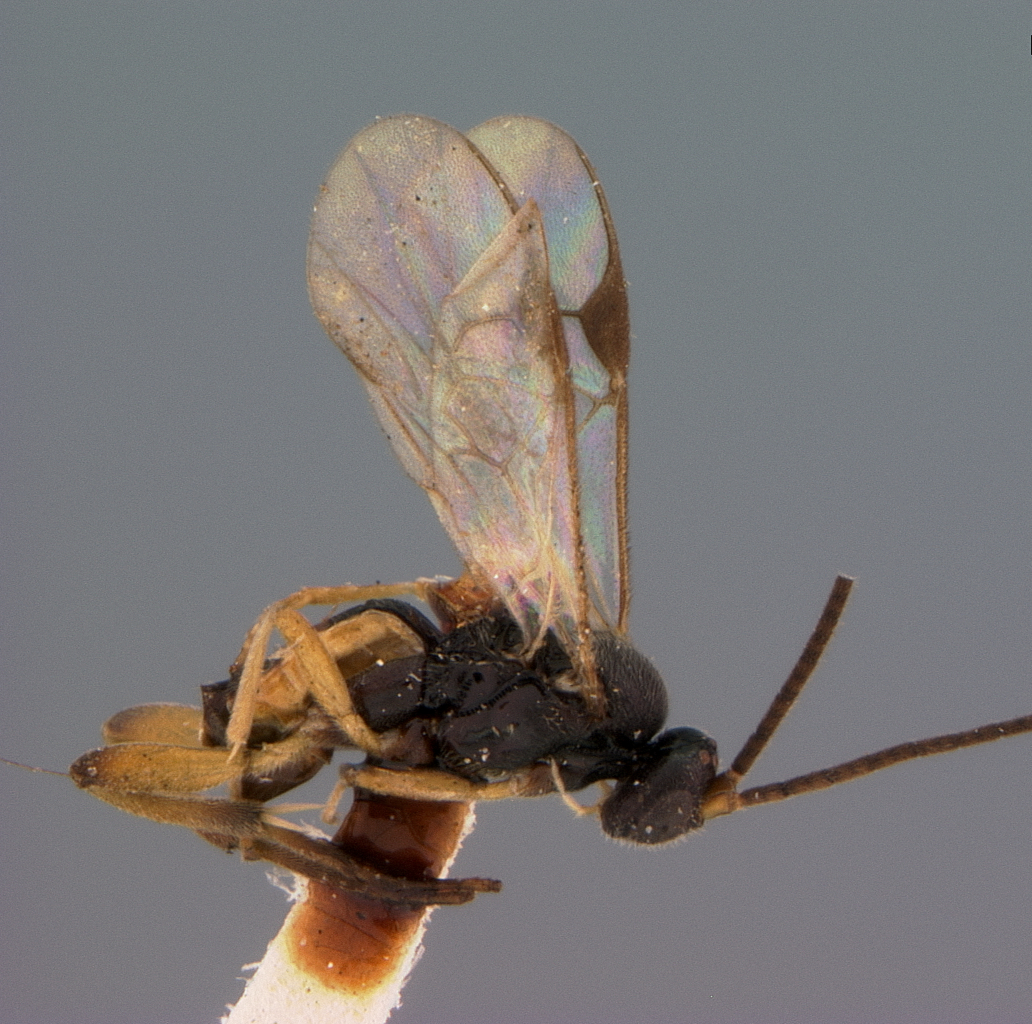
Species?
Apanteles tiracholae
